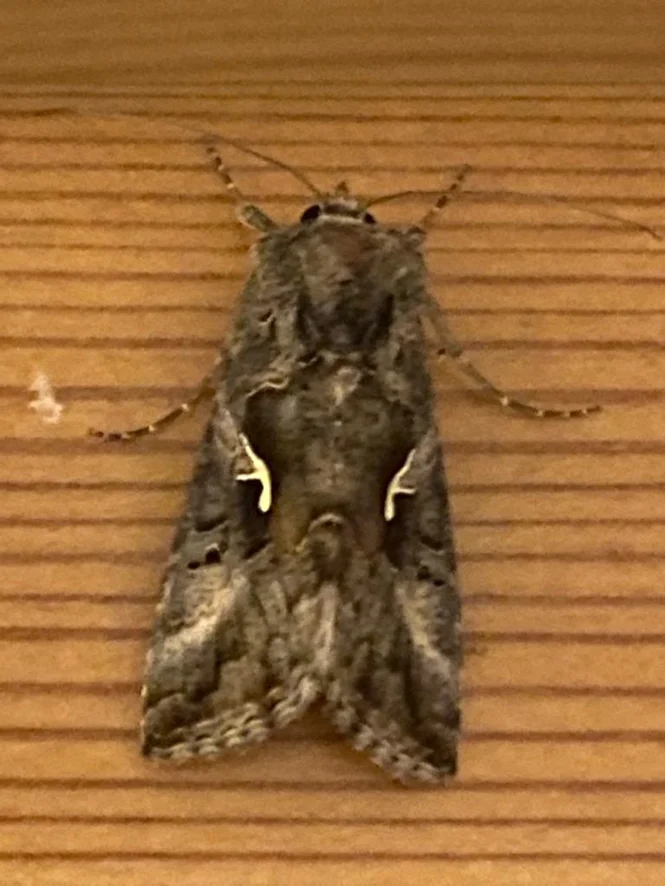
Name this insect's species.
Autographa gamma
